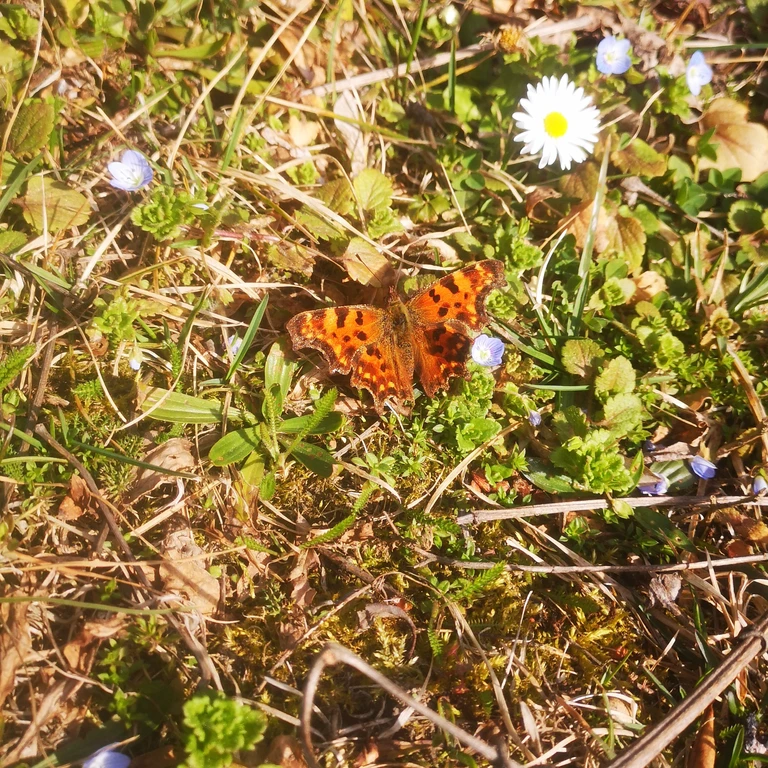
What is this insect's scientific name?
Polygonia c-album
